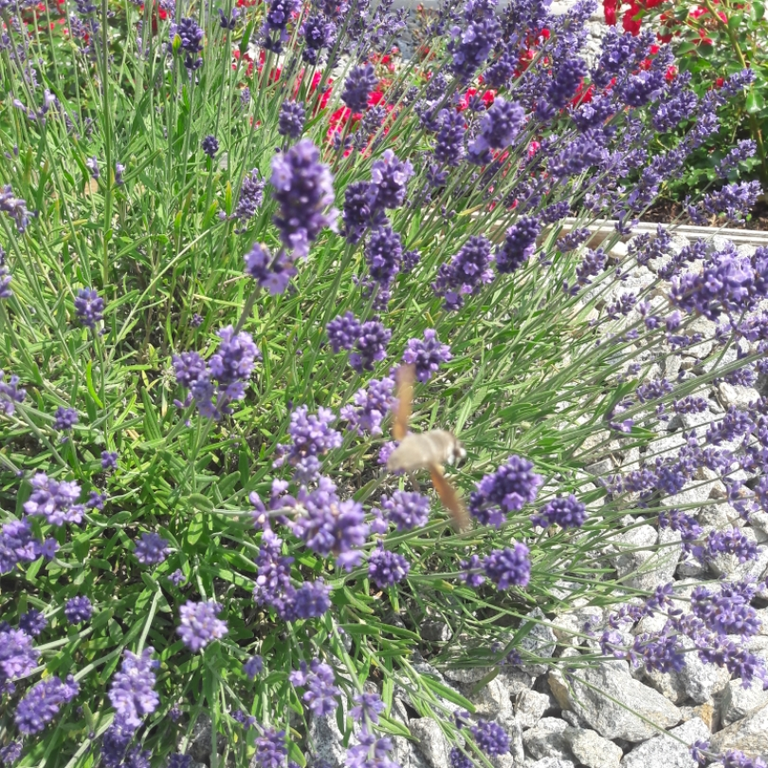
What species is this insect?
Macroglossum stellatarum
